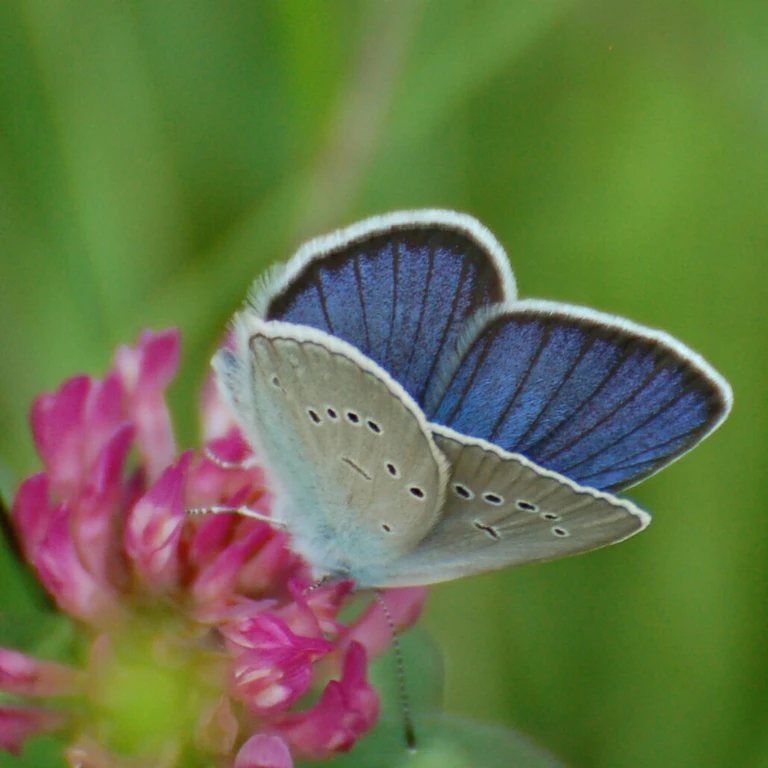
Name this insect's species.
Cyaniris semiargus
